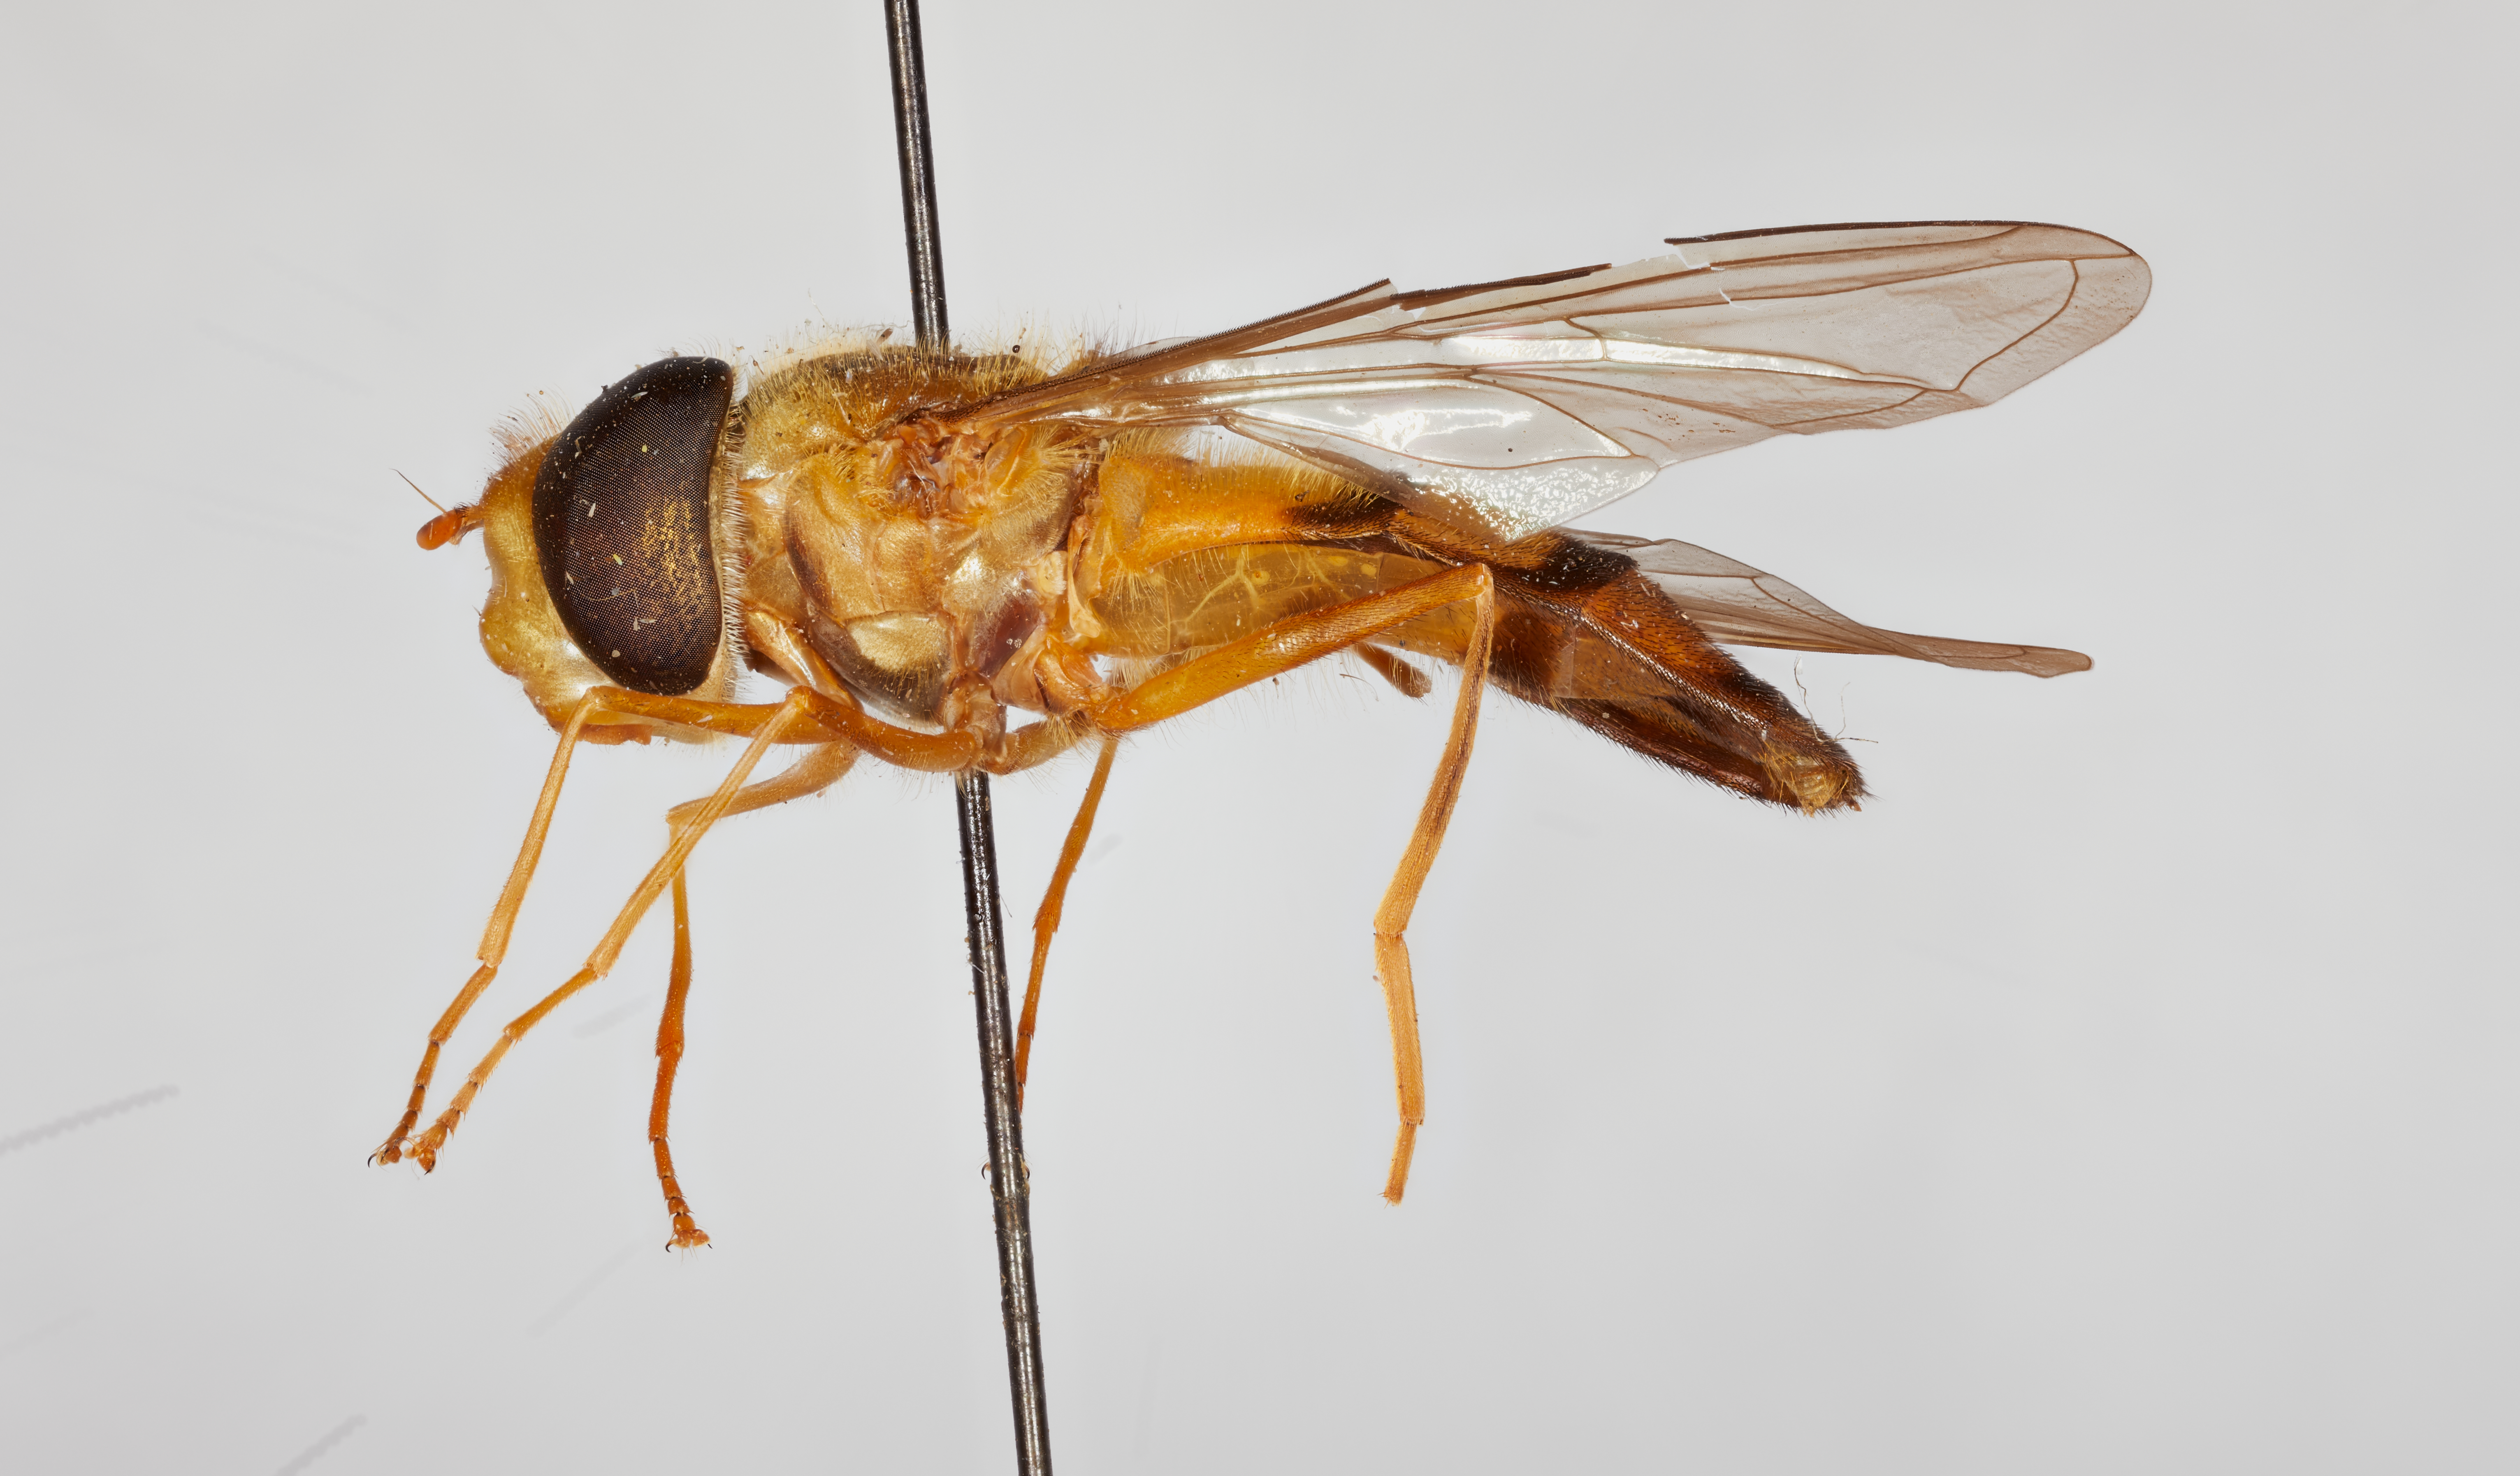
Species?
Agnisyrphus grahami
